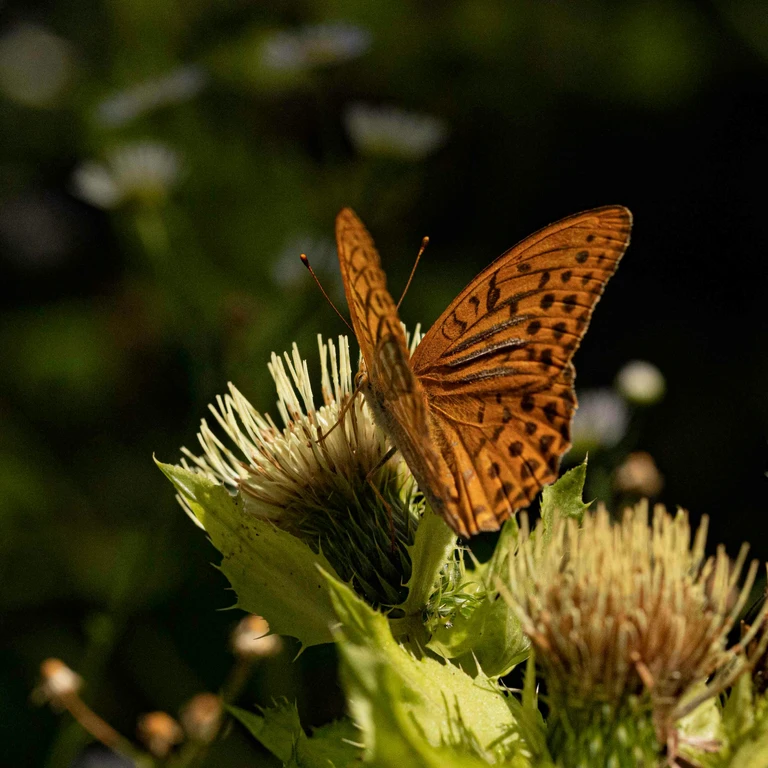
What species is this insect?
Argynnis paphia
